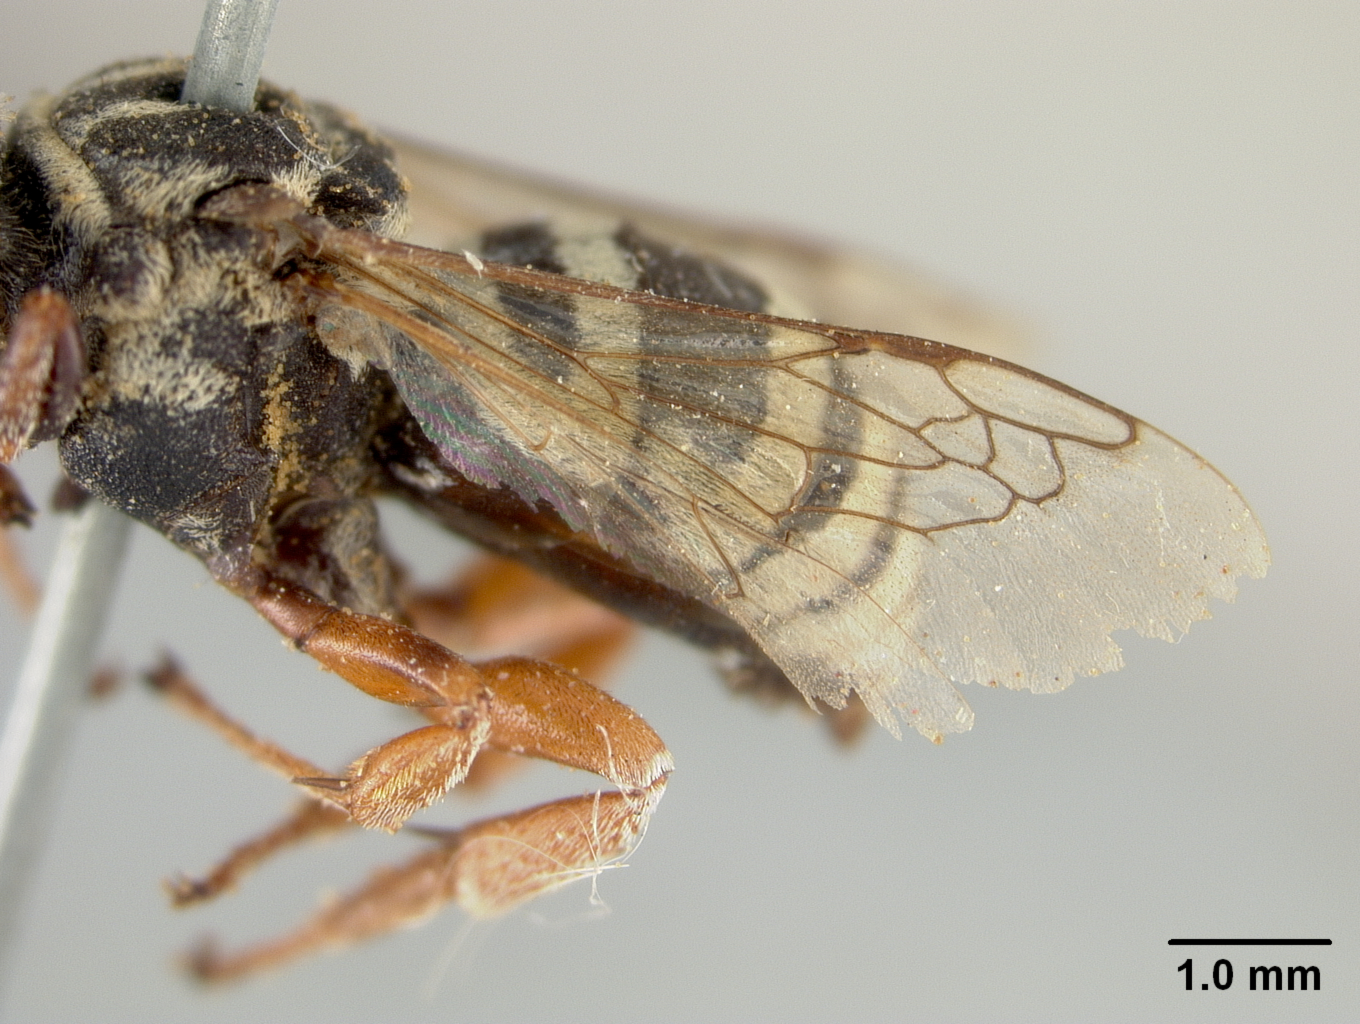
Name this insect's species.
Triepeolus helianthi
